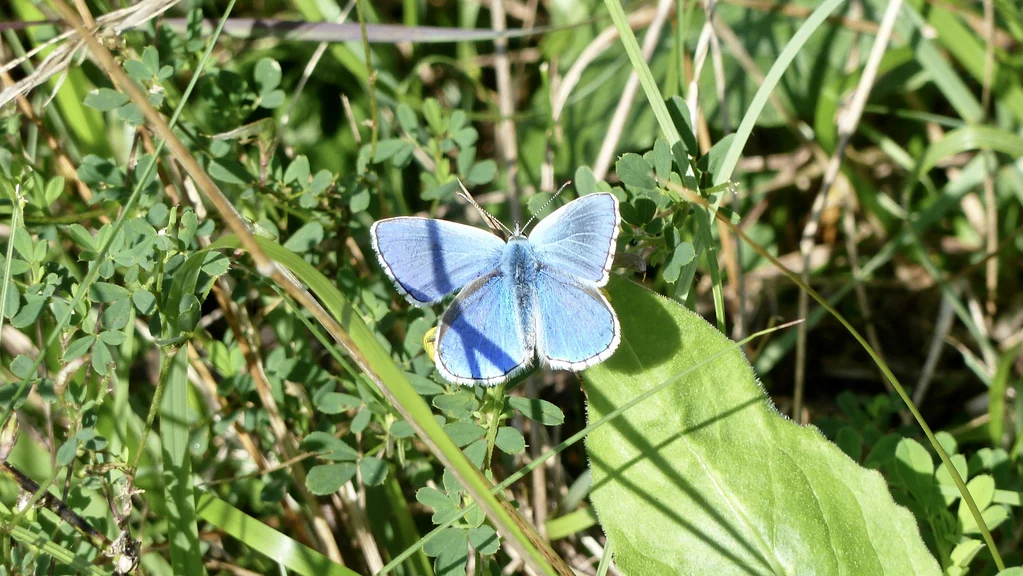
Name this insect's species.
Lysandra bellargus
